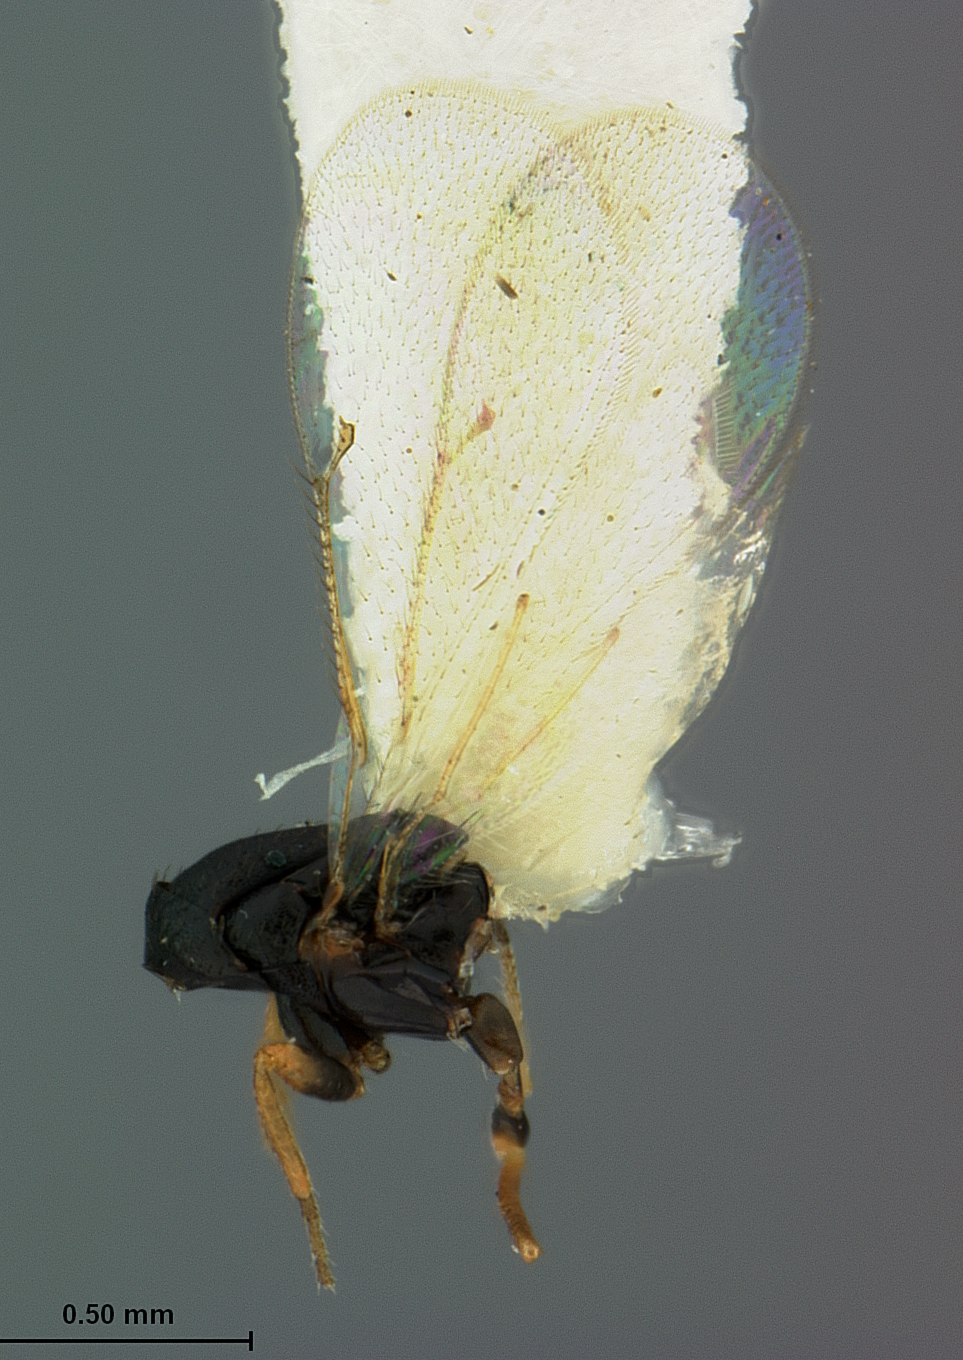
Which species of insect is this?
Aprostocetus granulatus
